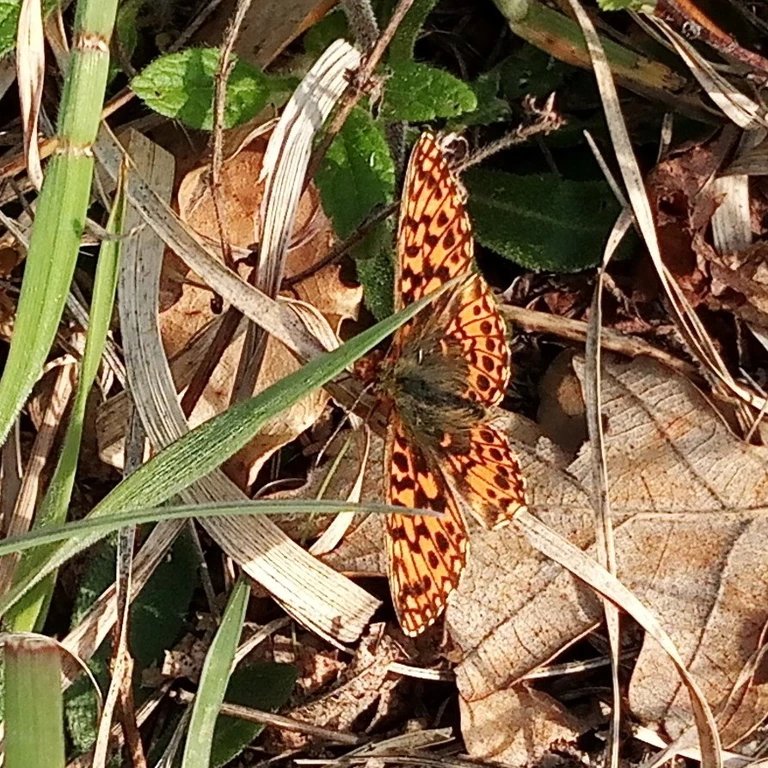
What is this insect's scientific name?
Boloria dia
